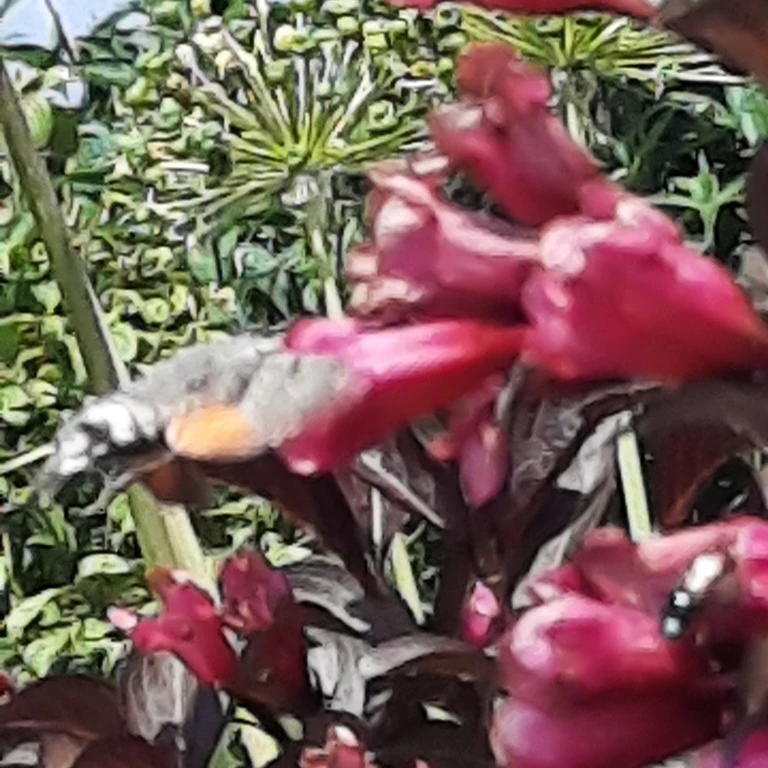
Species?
Macroglossum stellatarum
